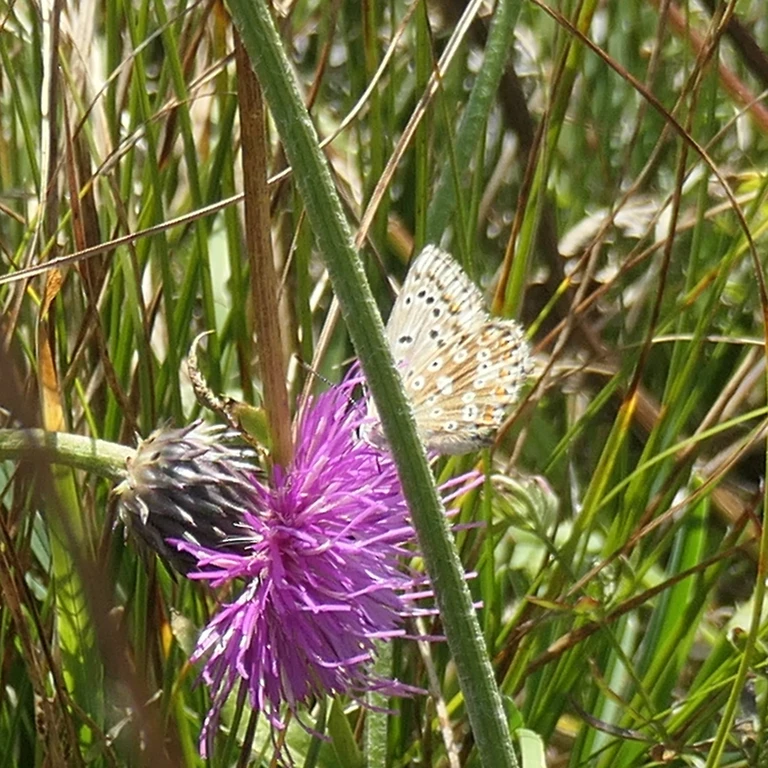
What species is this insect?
Lysandra coridon
